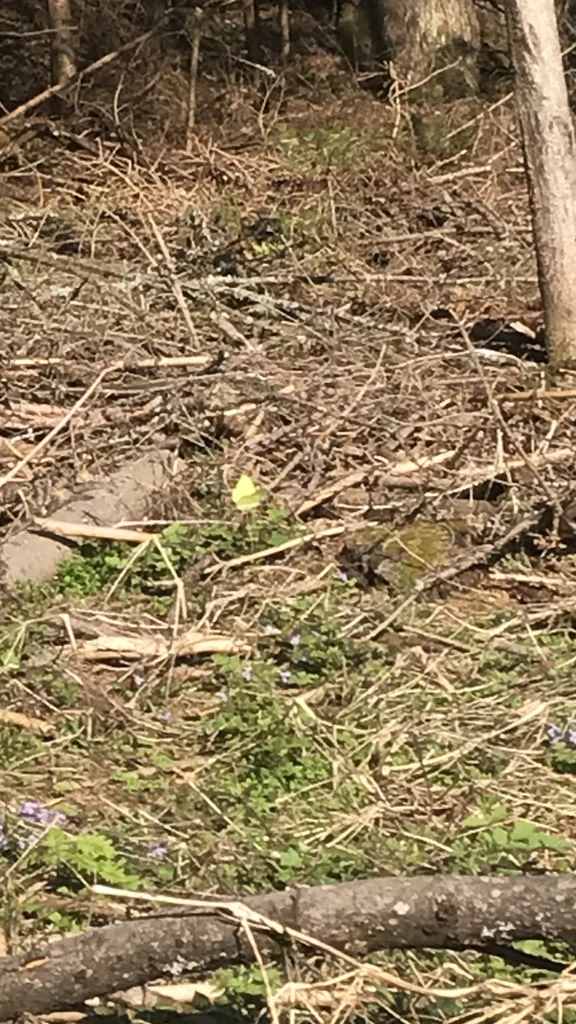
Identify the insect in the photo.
Gonepteryx rhamni
